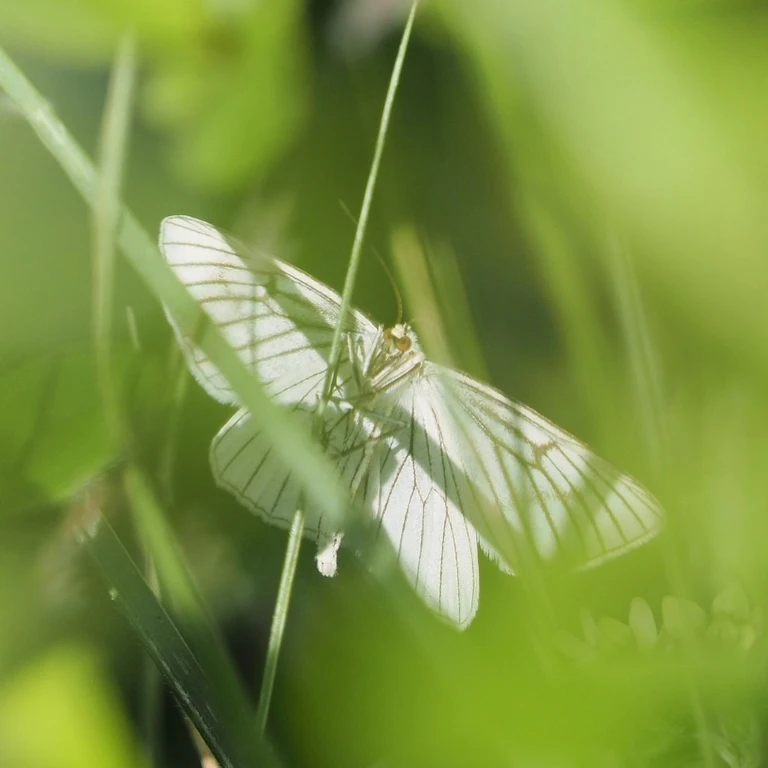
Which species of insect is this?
Siona lineata
